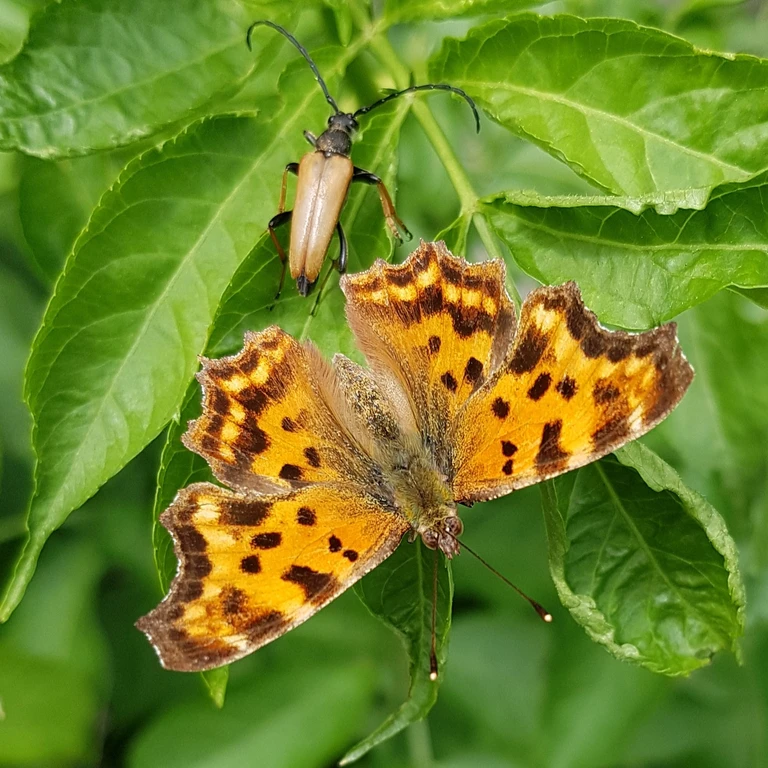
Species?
Polygonia c-album
